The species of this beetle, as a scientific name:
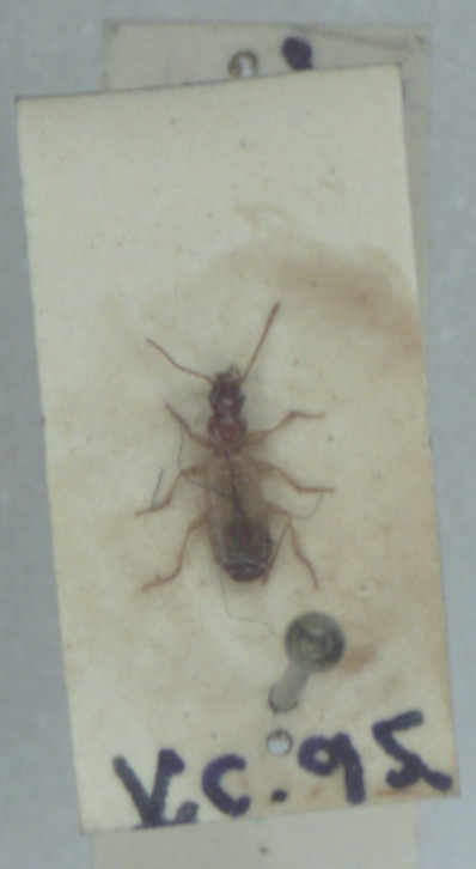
Paradromius linearis
